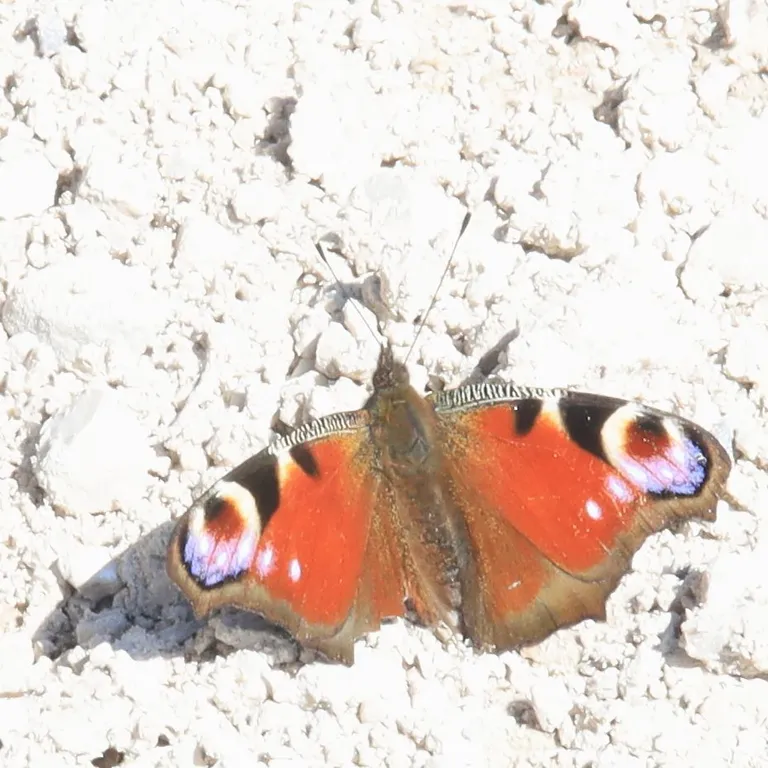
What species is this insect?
Aglais io
